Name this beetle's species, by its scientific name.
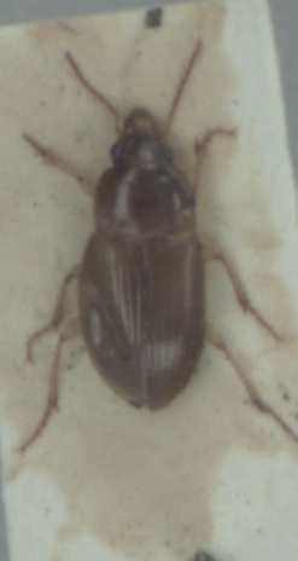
Amara bifrons
